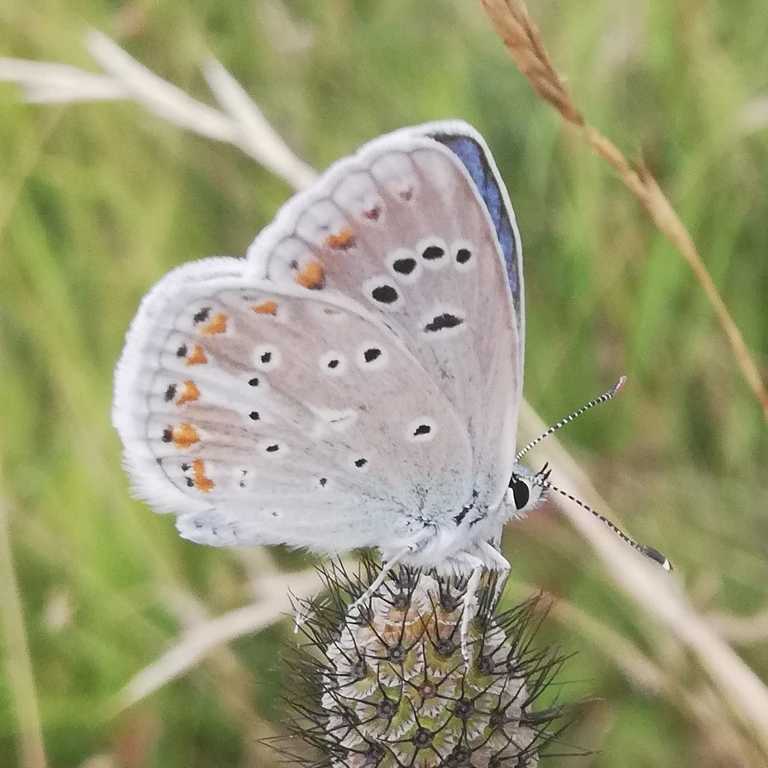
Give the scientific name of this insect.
Polyommatus dorylas
